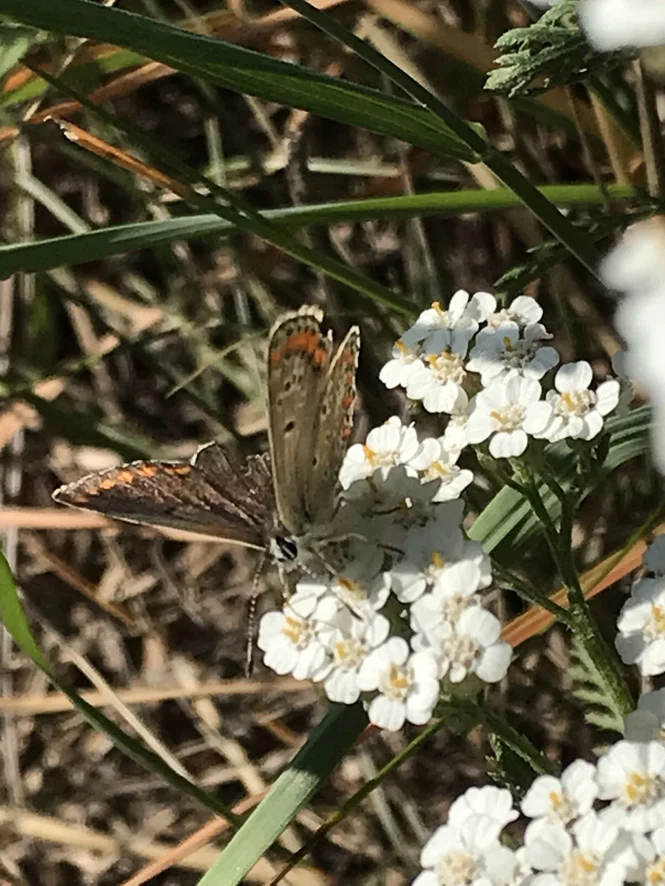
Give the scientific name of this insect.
Aricia agestis/artaxerxes
